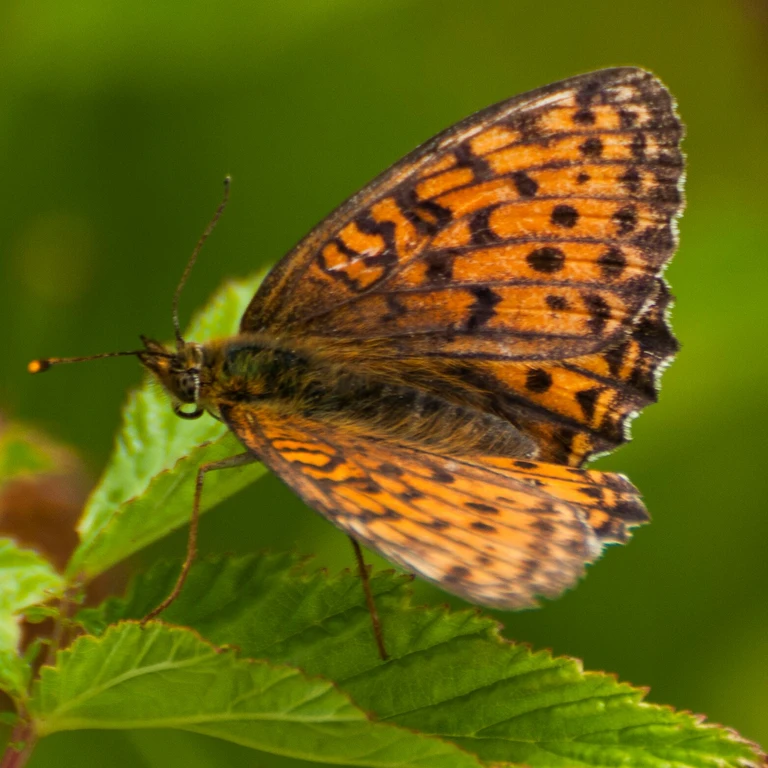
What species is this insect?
Brenthis ino
